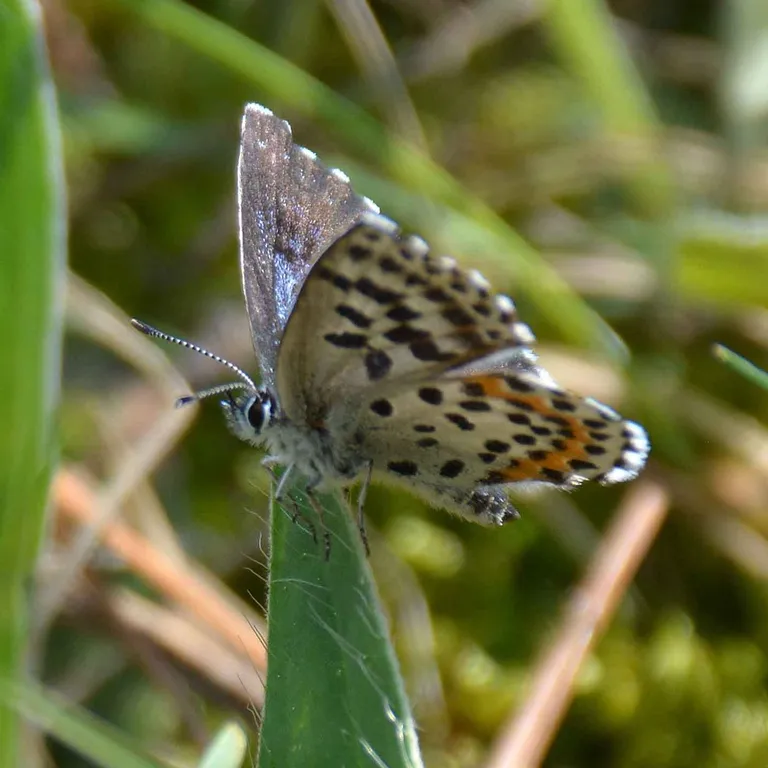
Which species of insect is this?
Scolitantides orion
